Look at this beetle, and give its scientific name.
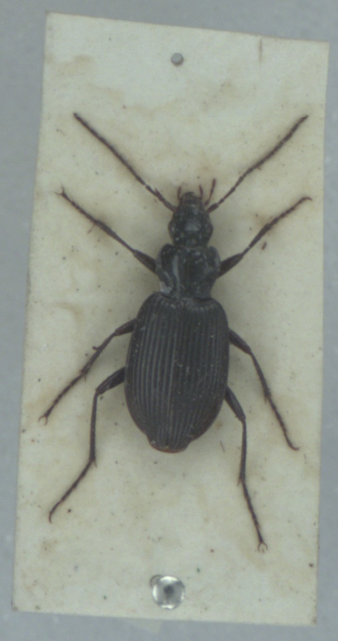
Platynus assimilis
